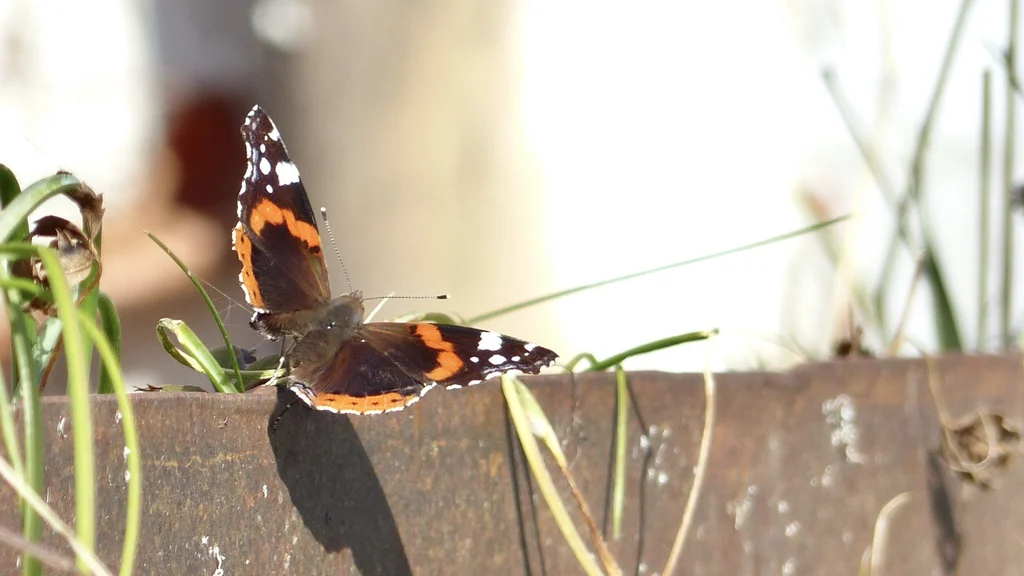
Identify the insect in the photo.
Vanessa atalanta
